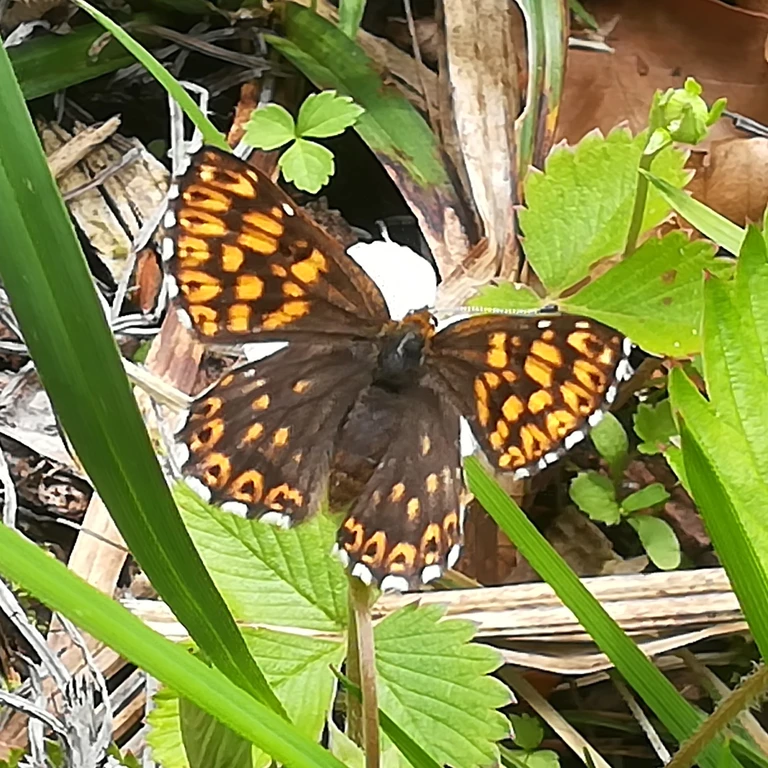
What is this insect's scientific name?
Hamearis lucina
